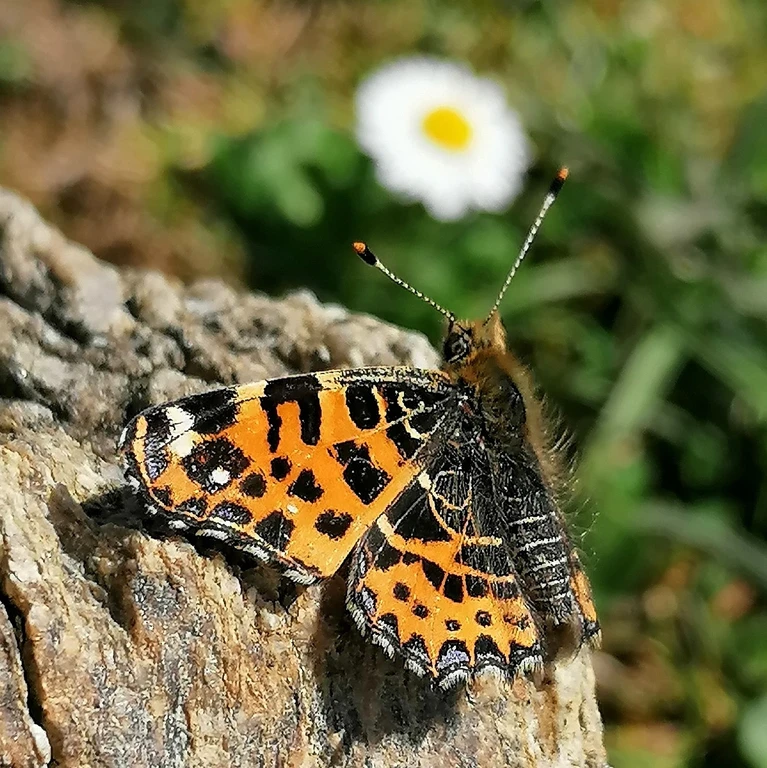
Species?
Araschnia levana
